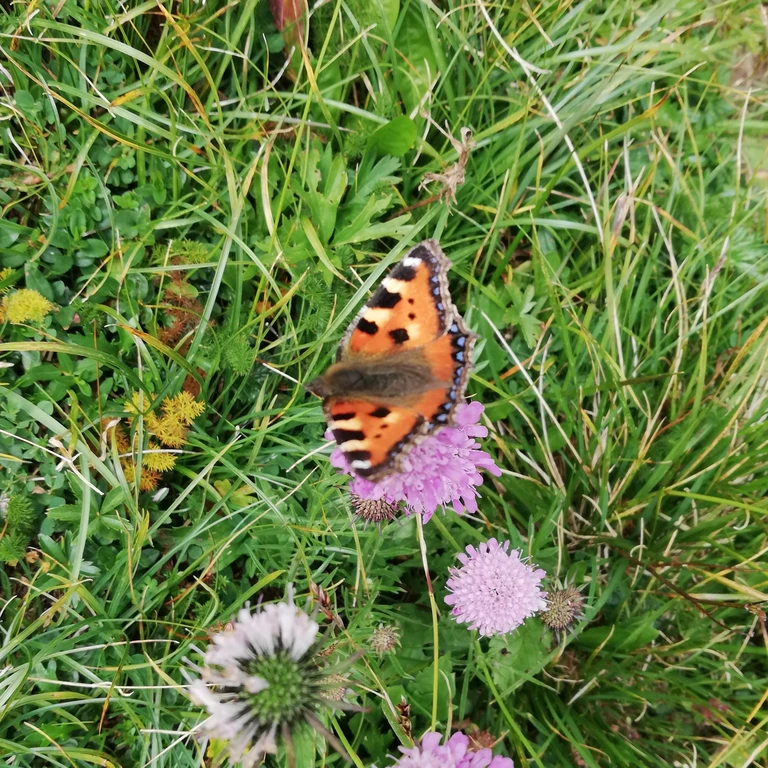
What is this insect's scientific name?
Aglais urticae
